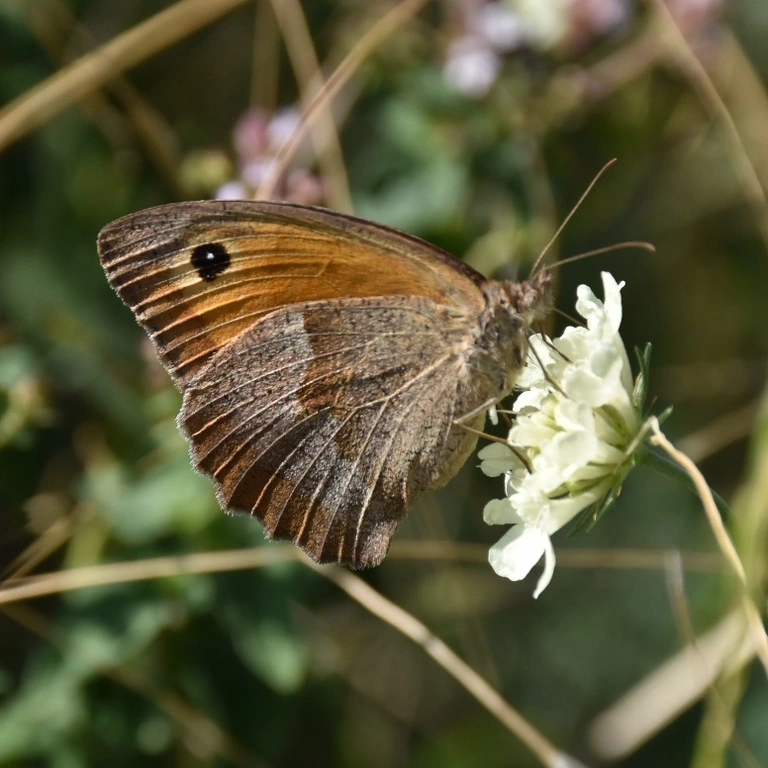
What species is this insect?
Maniola jurtina
